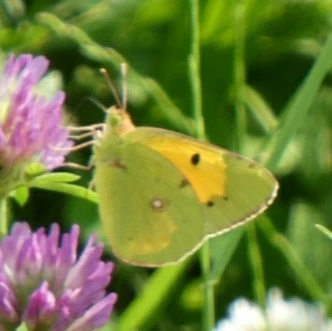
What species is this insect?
Colias croceus
